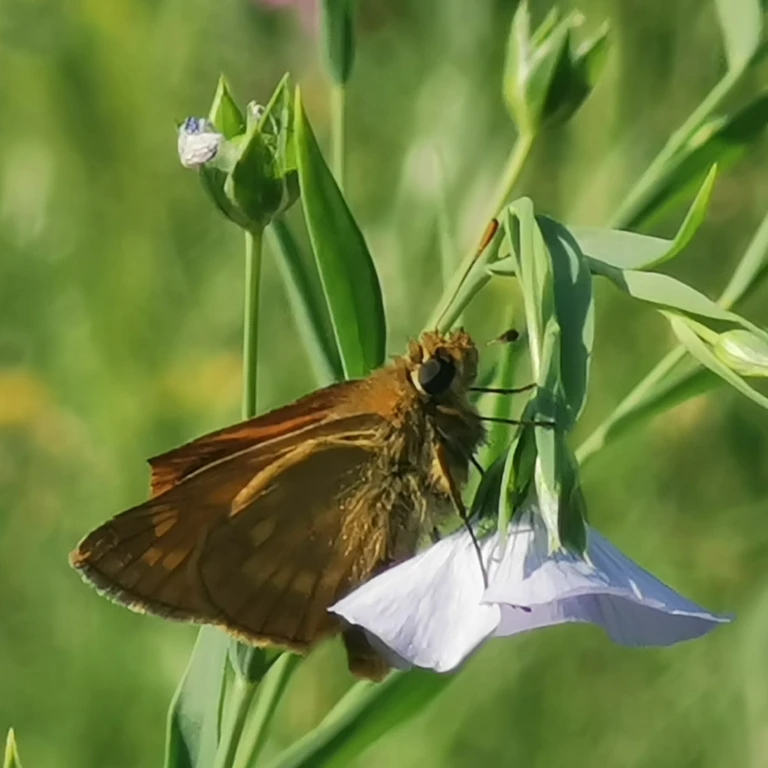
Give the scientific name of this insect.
Ochlodes sylvanus (also Ochlodes venata)
